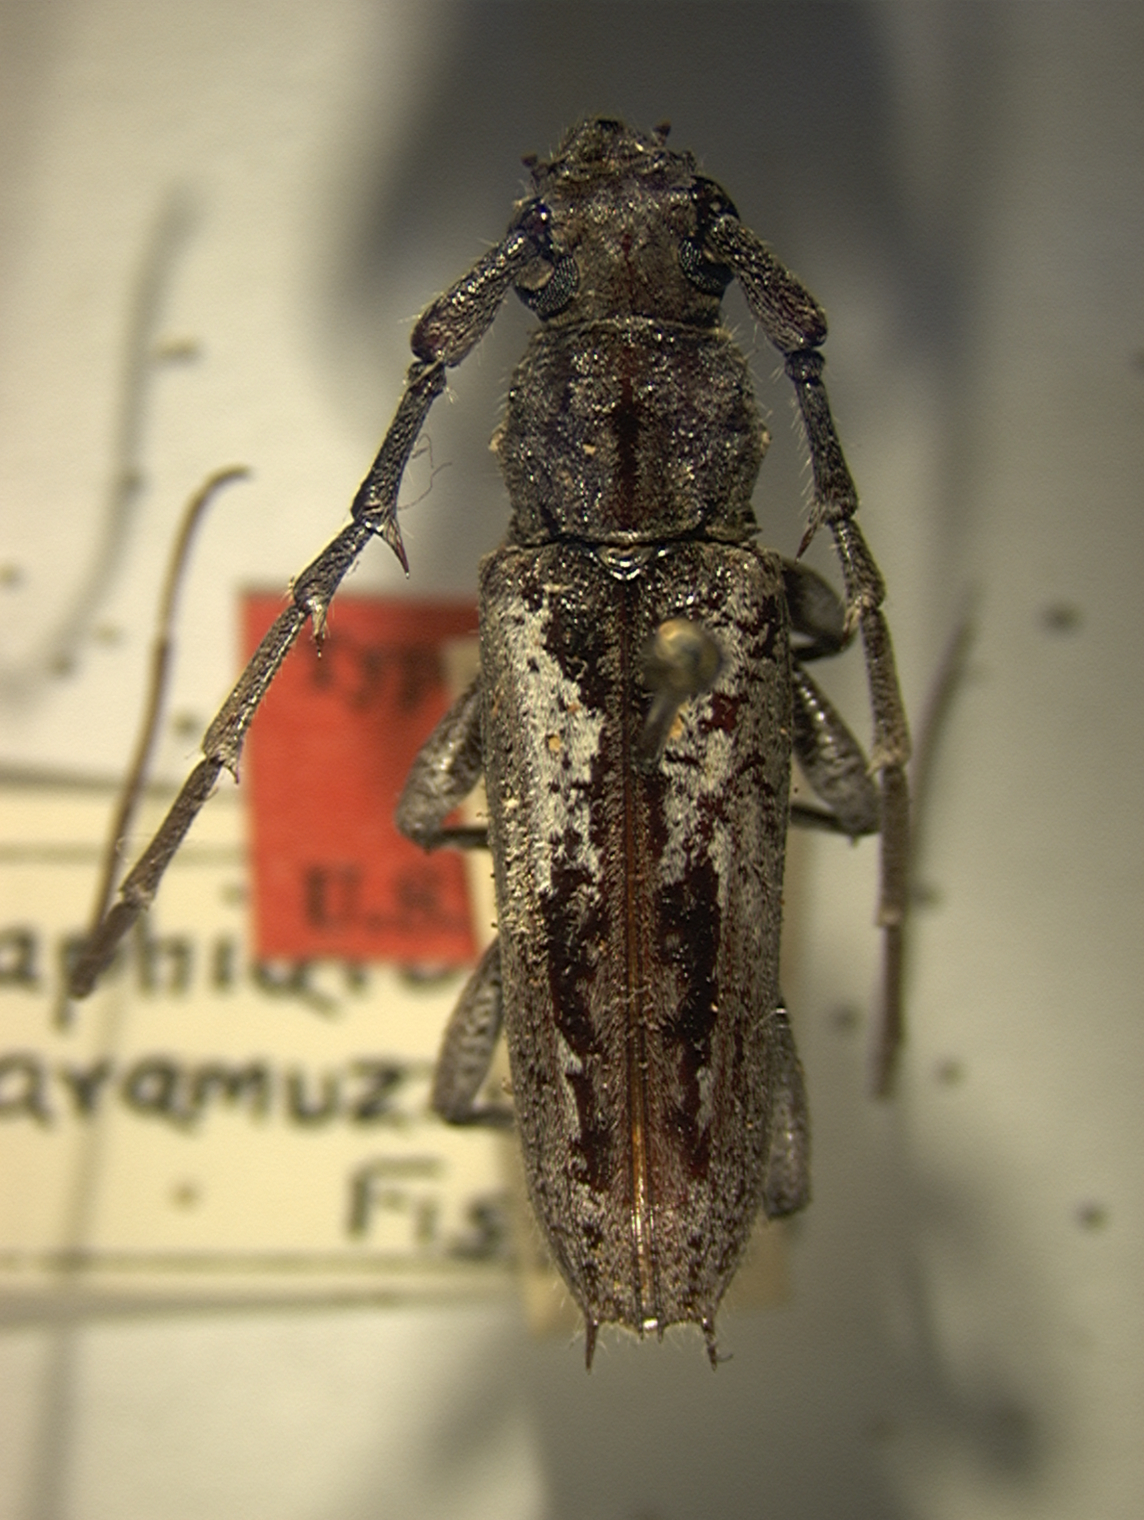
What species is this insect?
Elaphidion scaramuzzai
